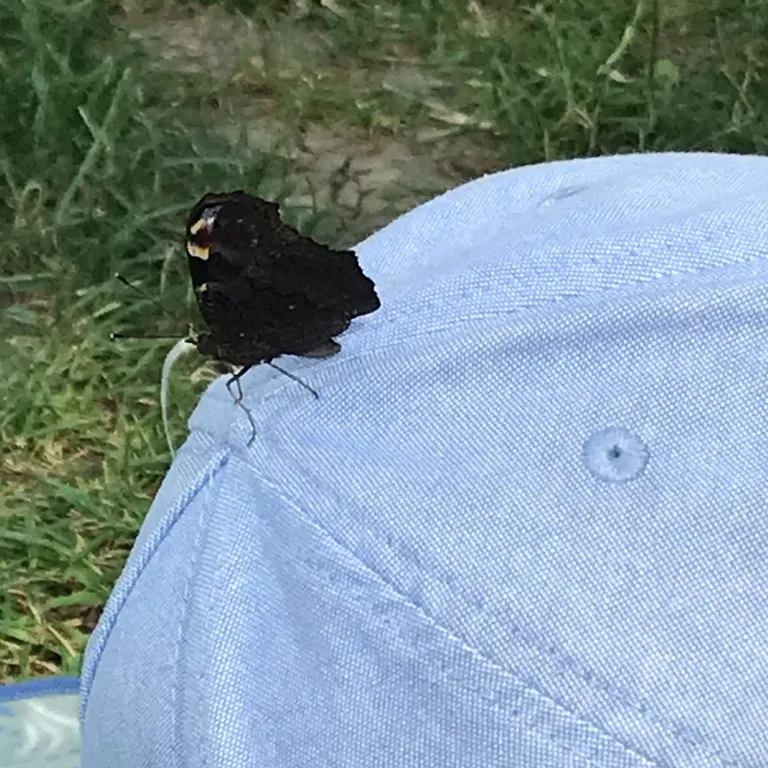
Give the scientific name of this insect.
Aglais io
